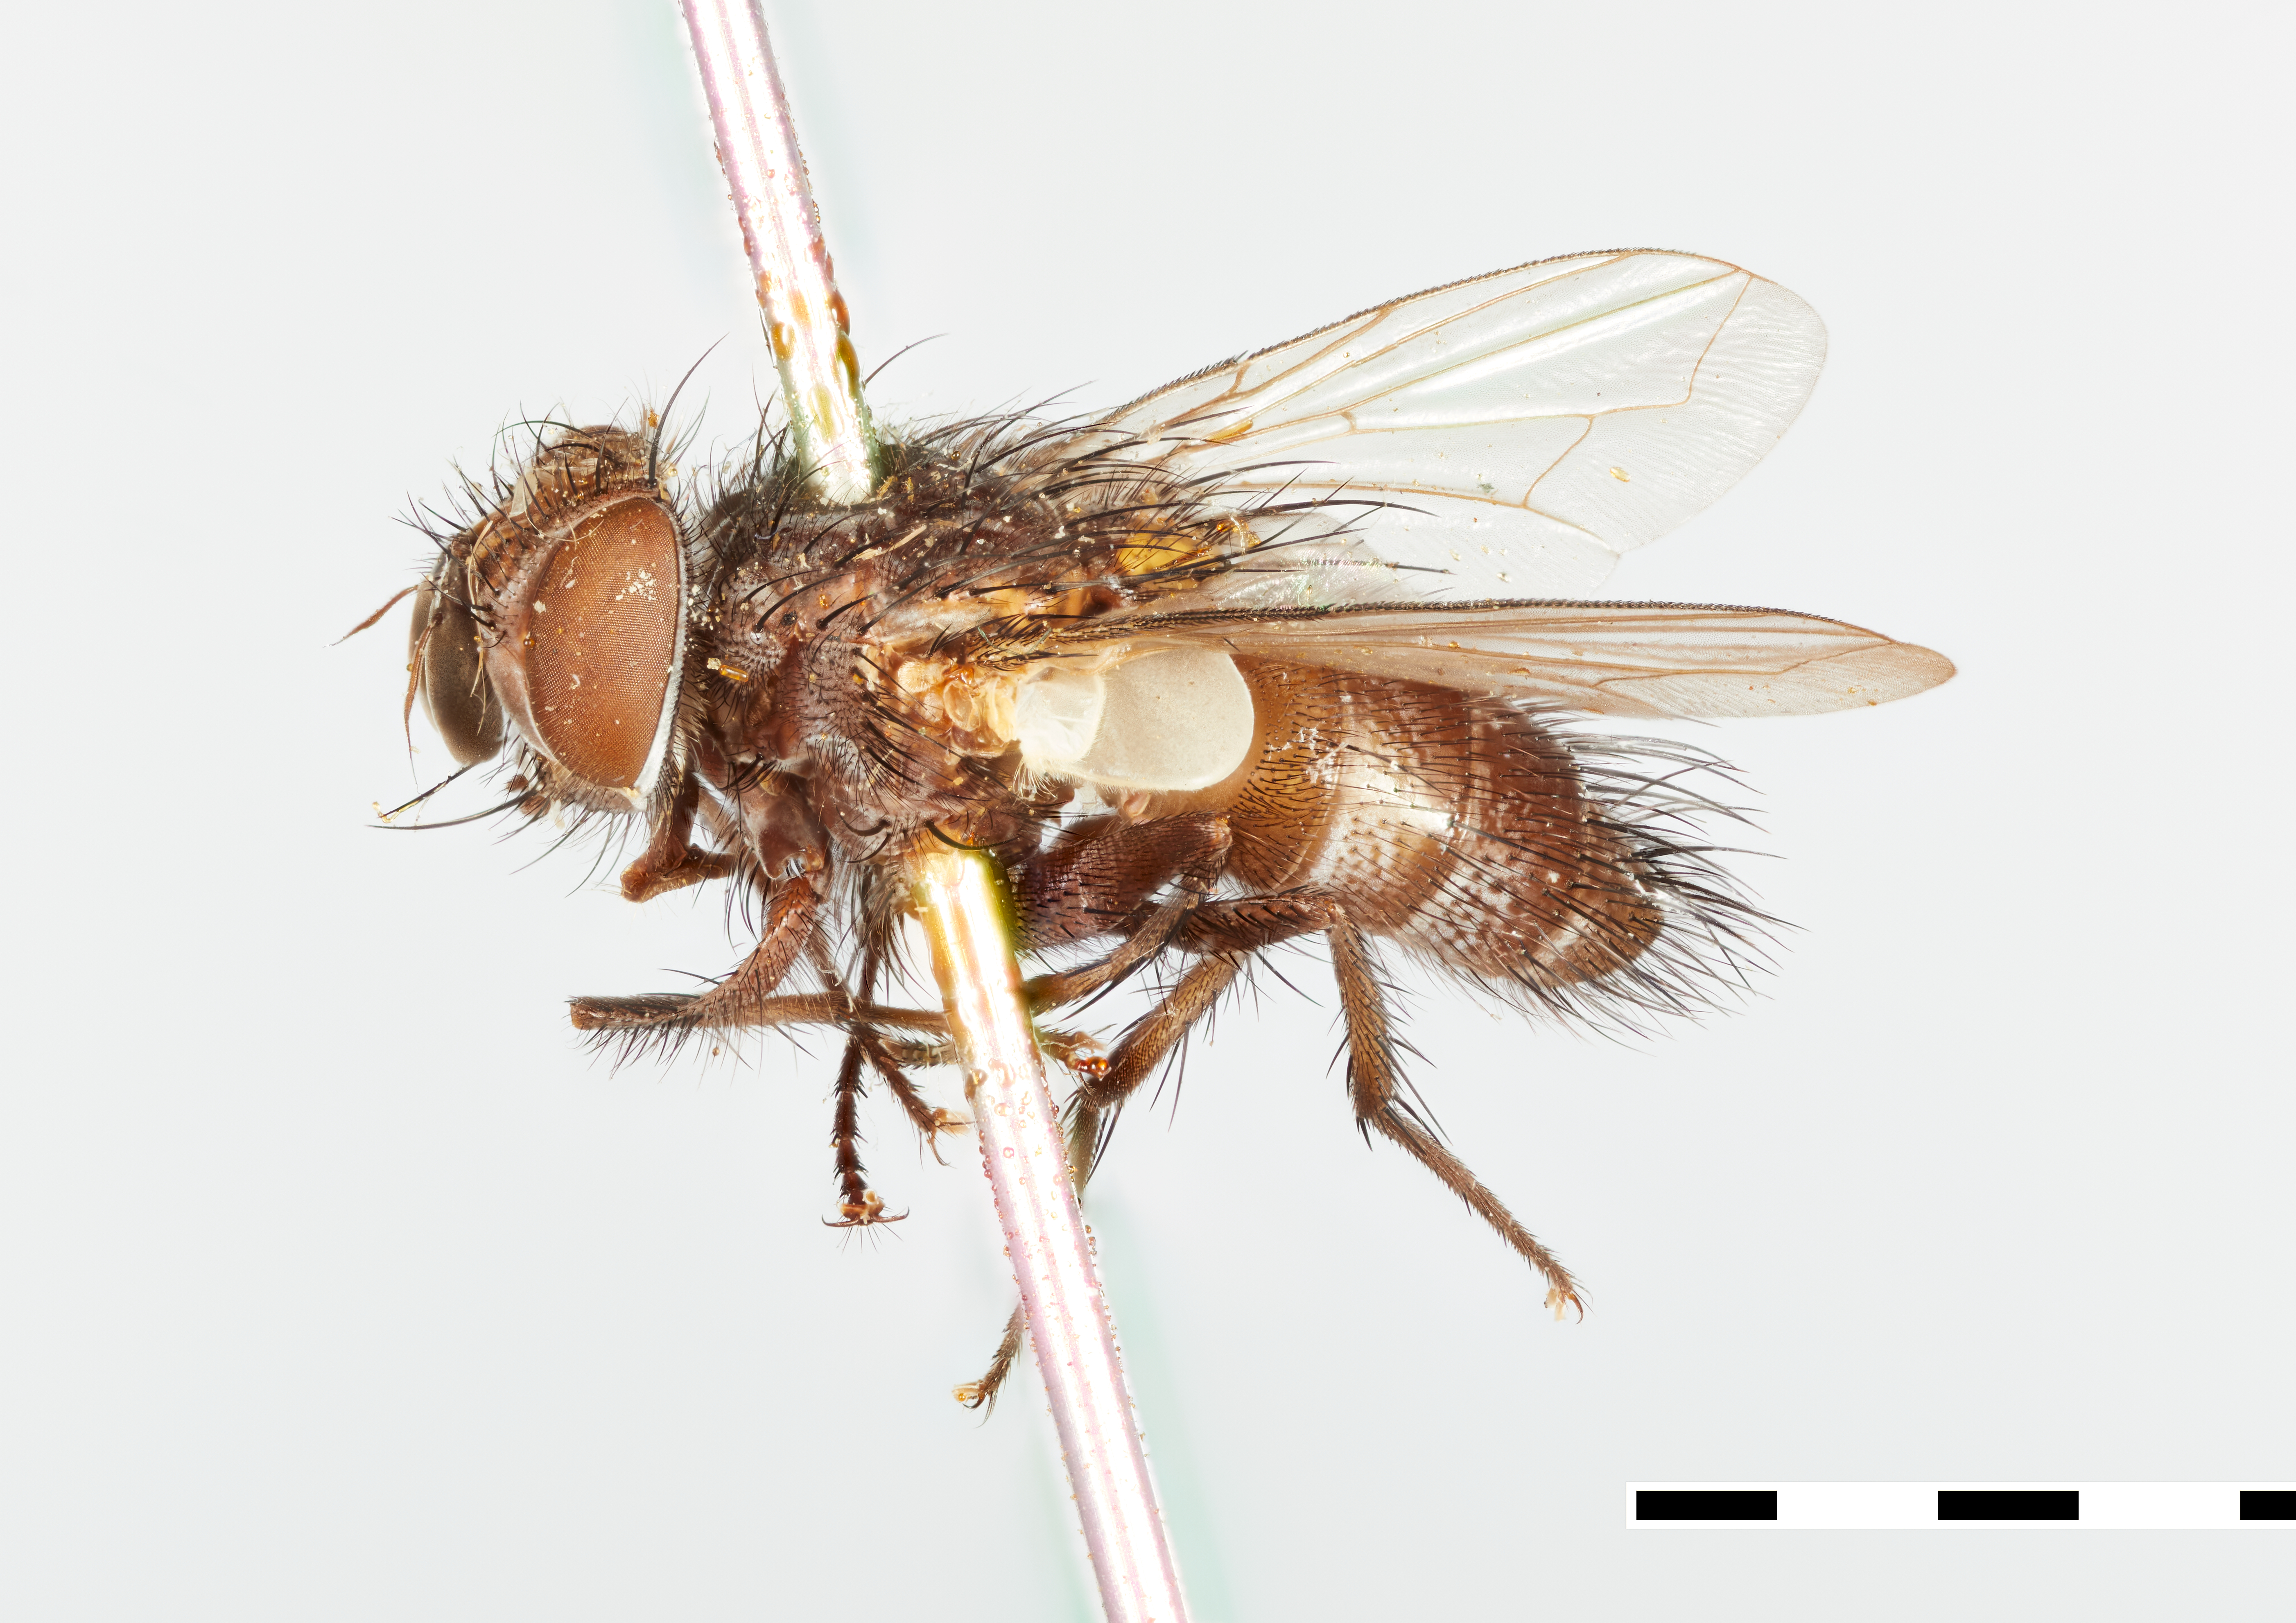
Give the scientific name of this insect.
Phorocera sternalis
